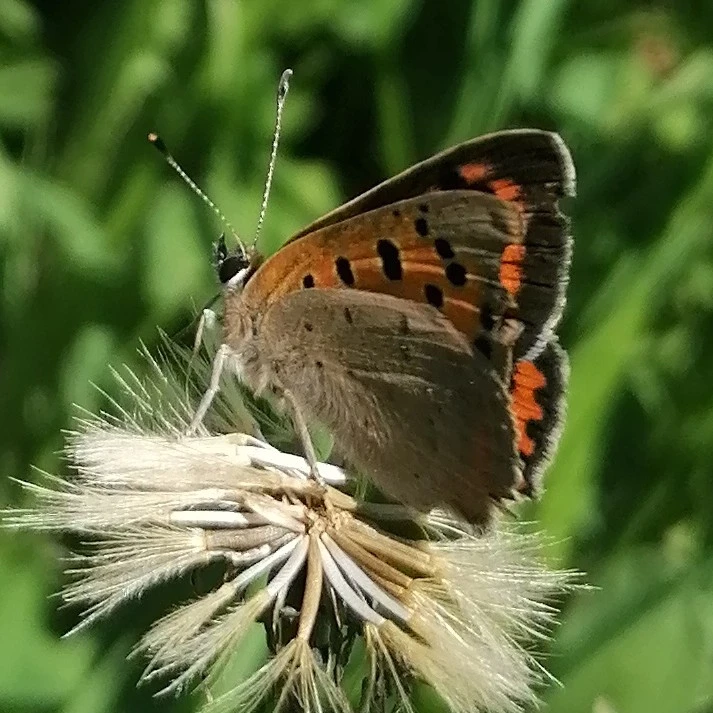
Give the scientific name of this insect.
Lycaena phlaeas
